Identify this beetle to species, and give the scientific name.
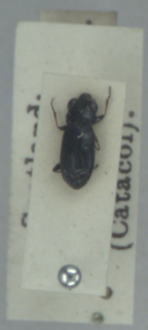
Notiophilus germinyi
